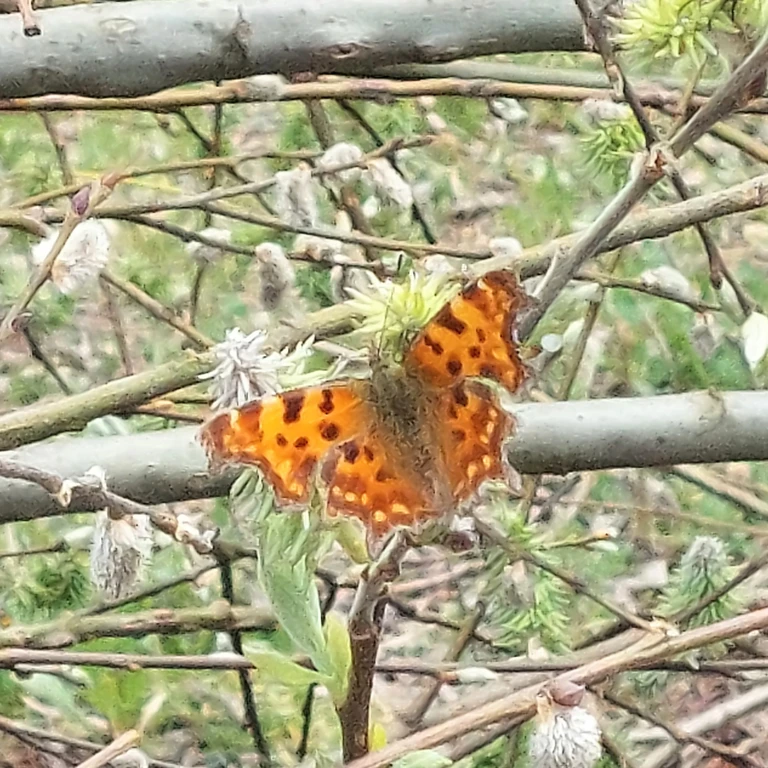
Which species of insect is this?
Polygonia c-album
